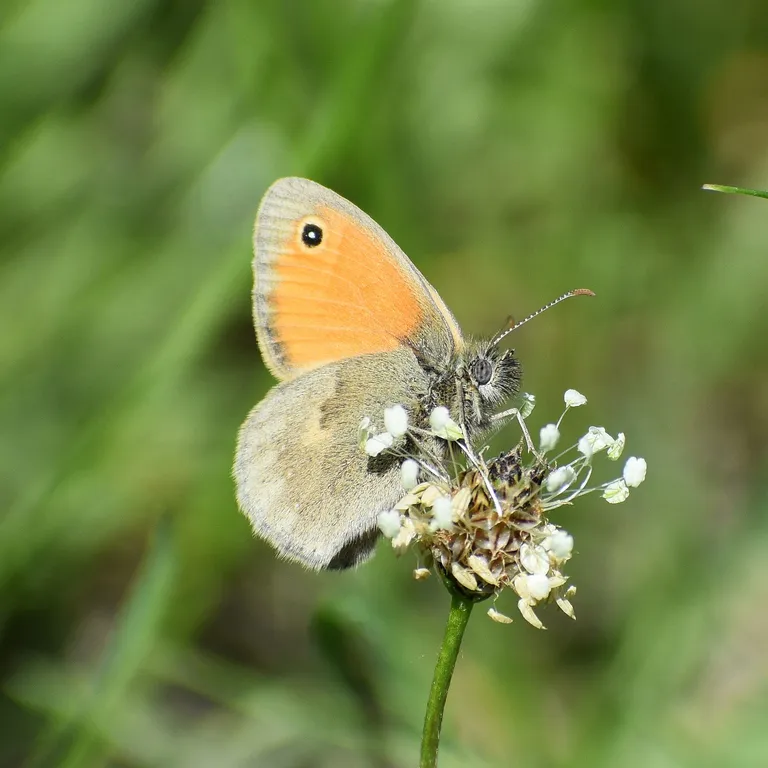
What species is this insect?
Coenonympha pamphilus
